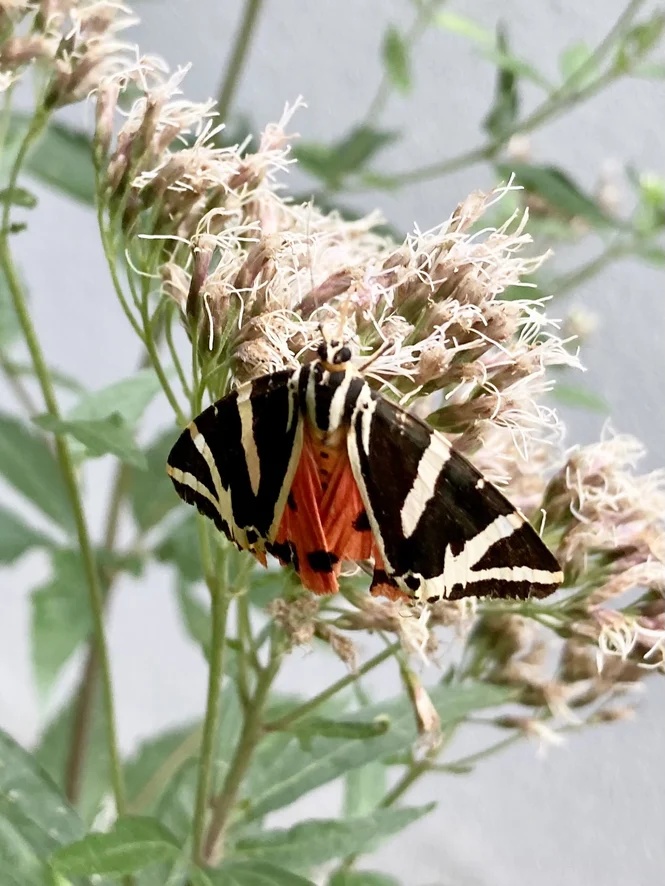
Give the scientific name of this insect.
Euplagia quadripunctaria
